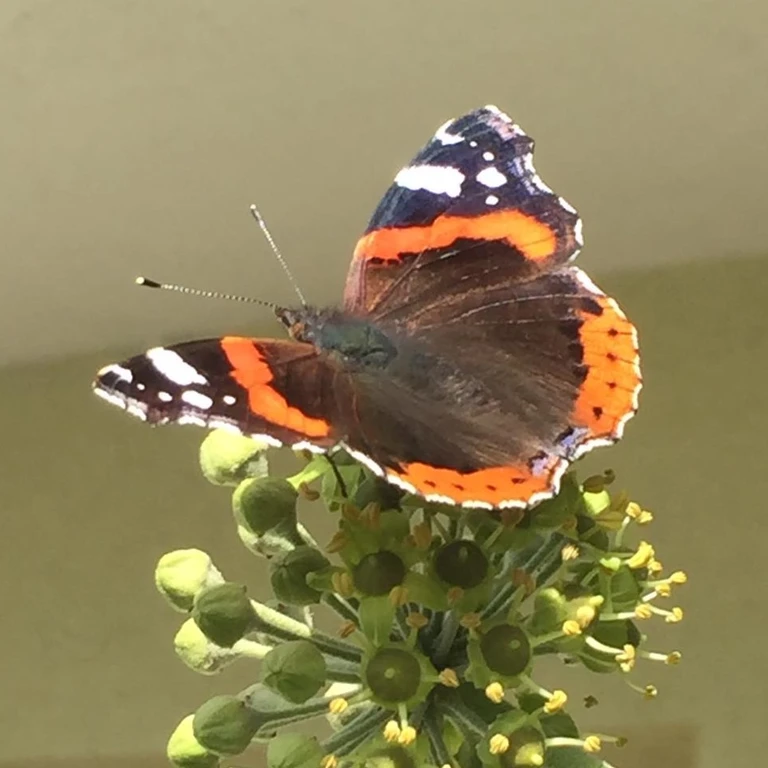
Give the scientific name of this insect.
Vanessa atalanta
